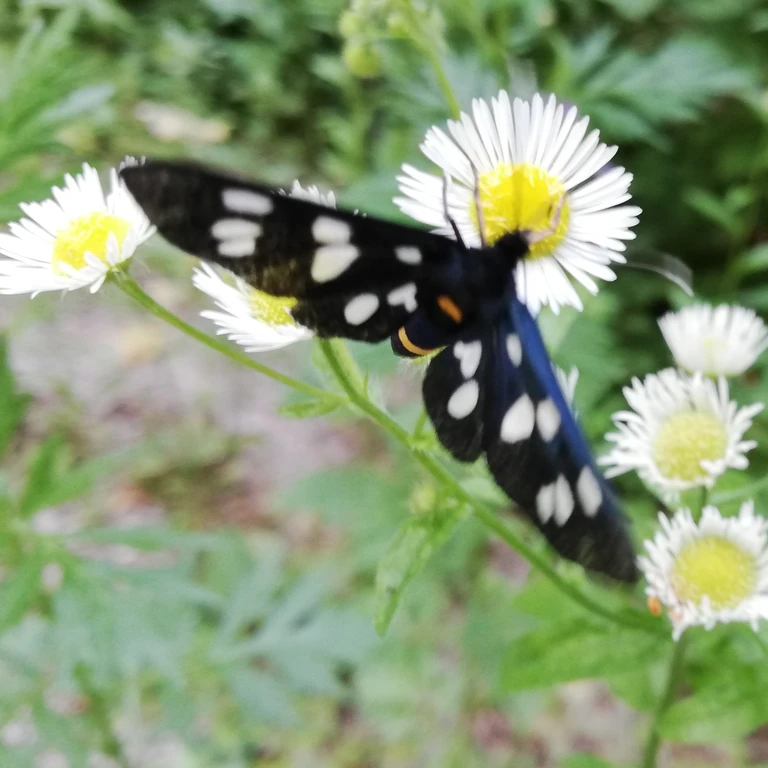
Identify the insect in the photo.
Amata phegea
